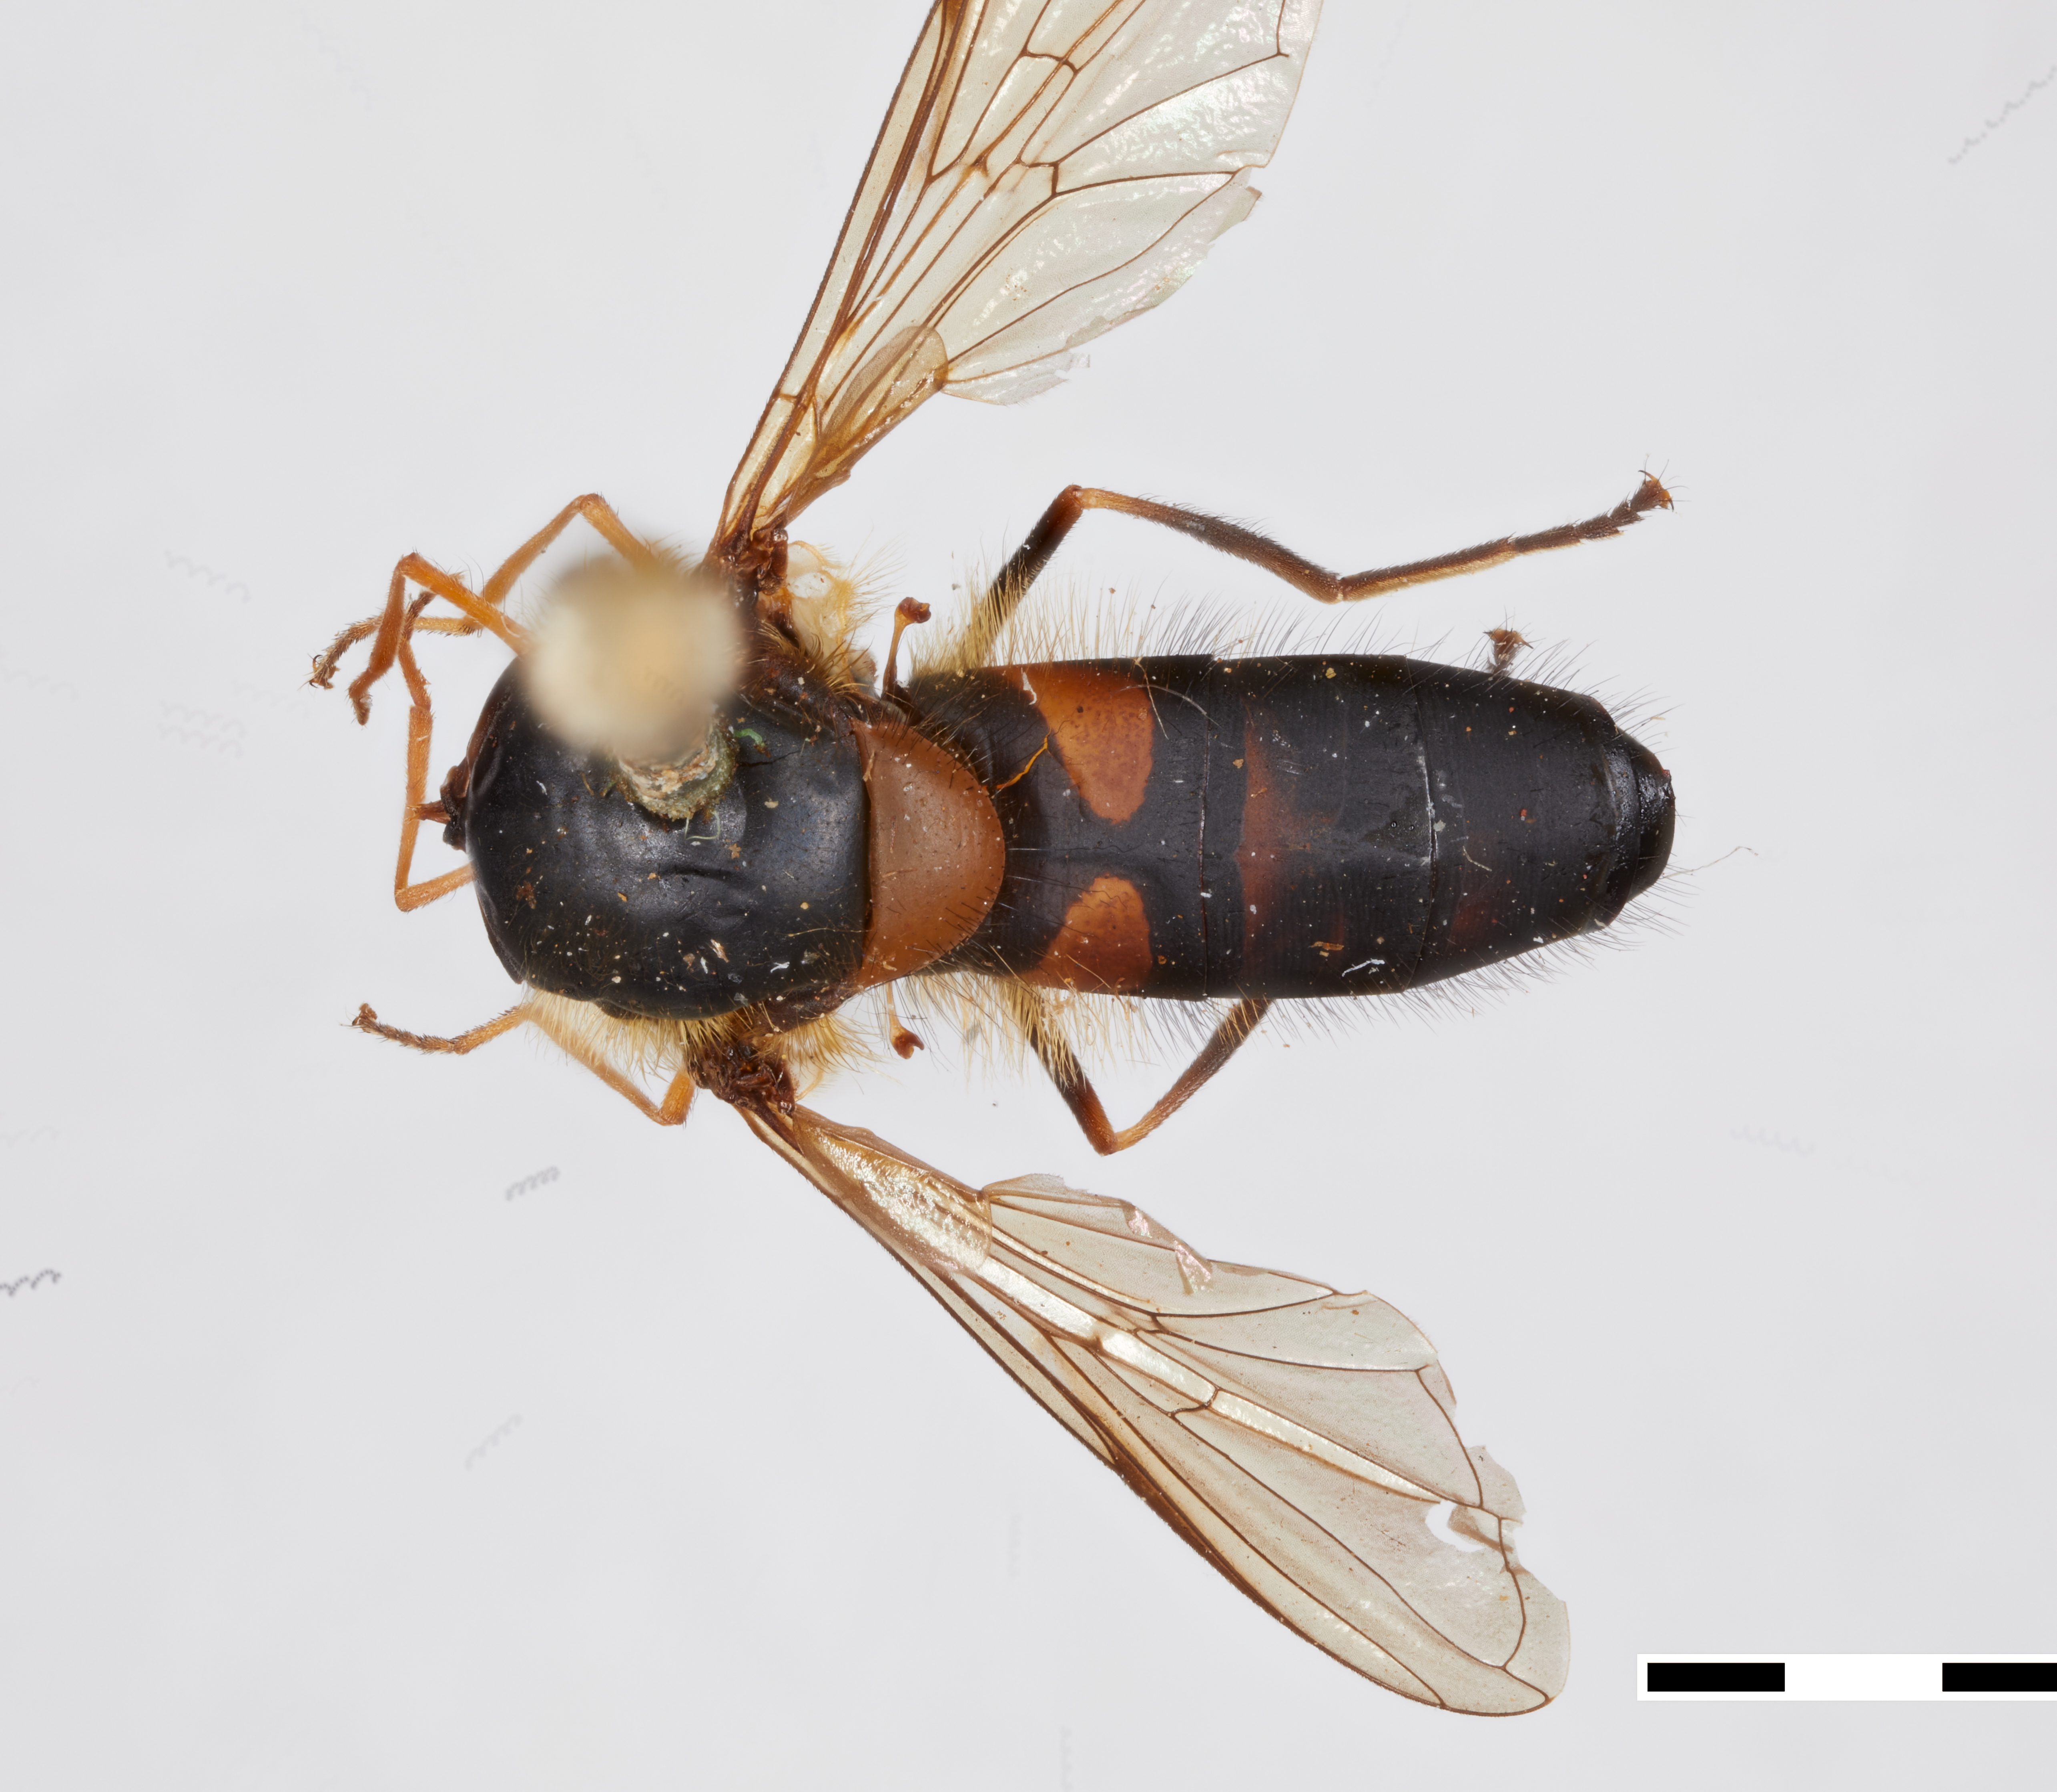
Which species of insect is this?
Parasyrphus thompsoni
